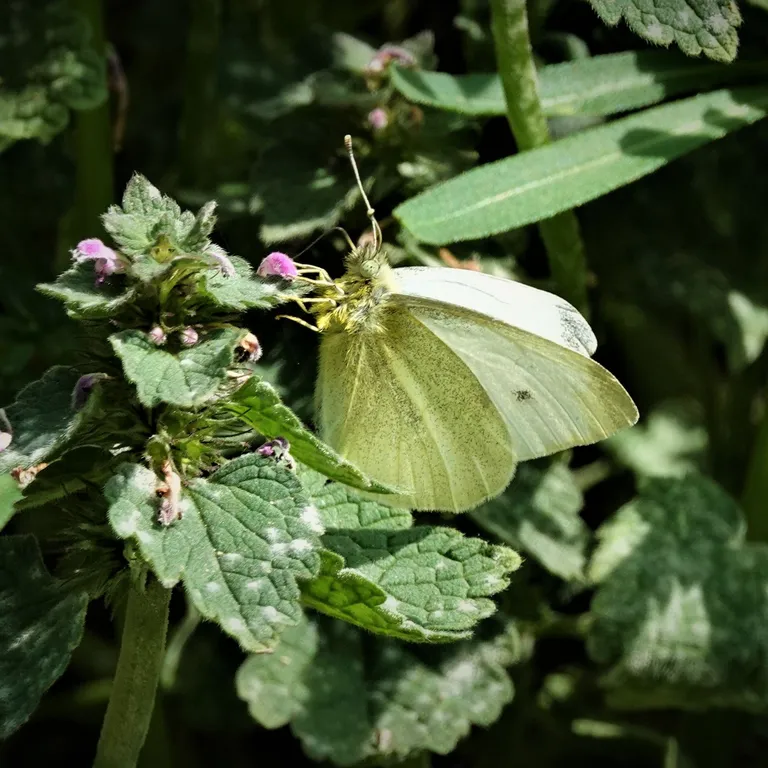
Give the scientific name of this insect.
Pieris rapae
